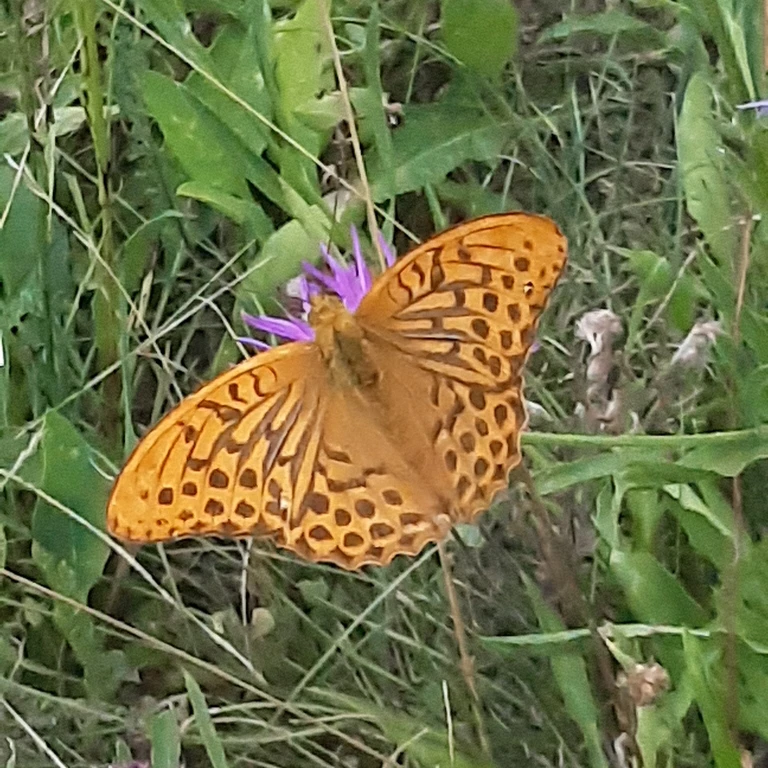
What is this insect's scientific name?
Argynnis paphia
